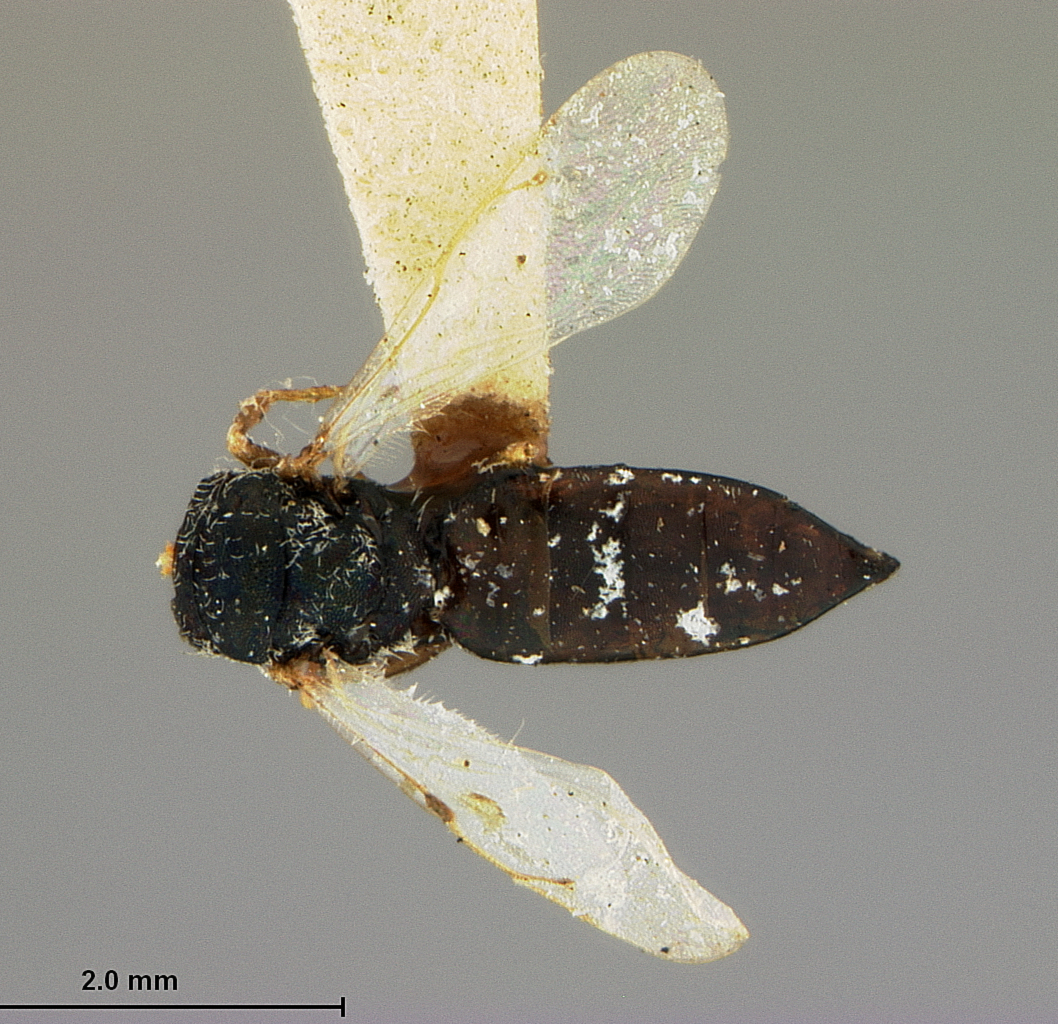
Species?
Stylophorella perplexa
